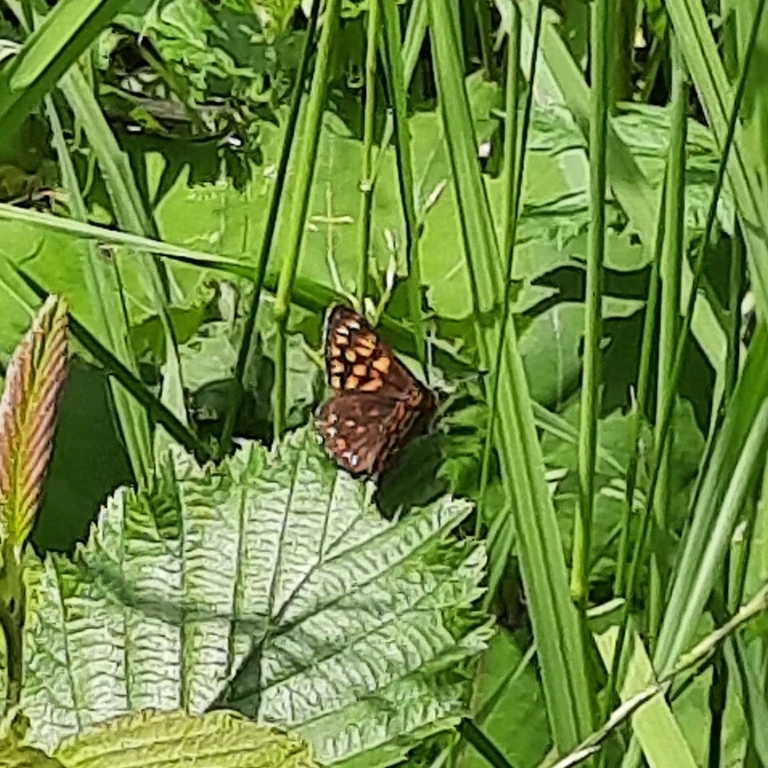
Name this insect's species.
Hamearis lucina
